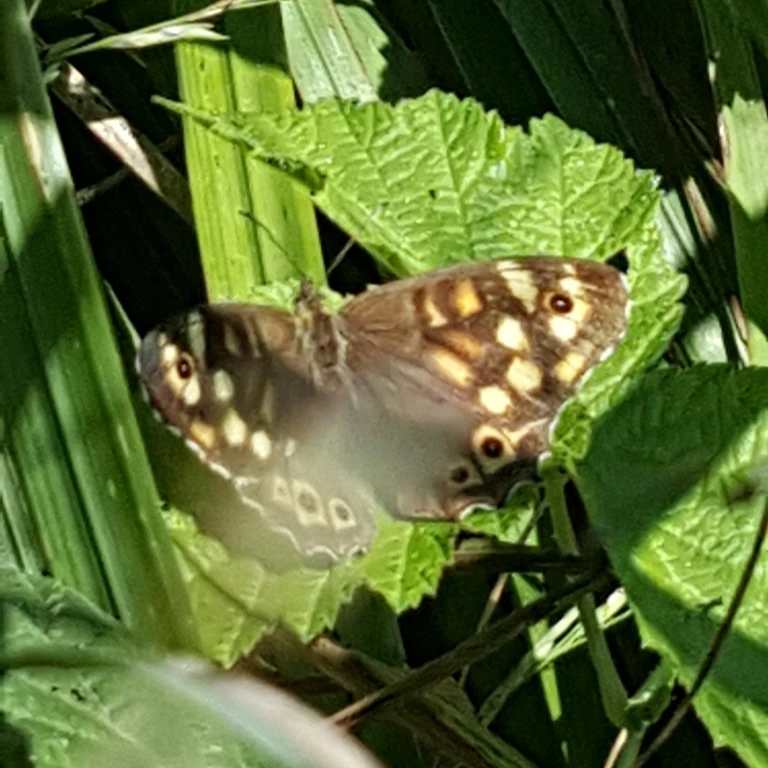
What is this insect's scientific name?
Pararge aegeria
